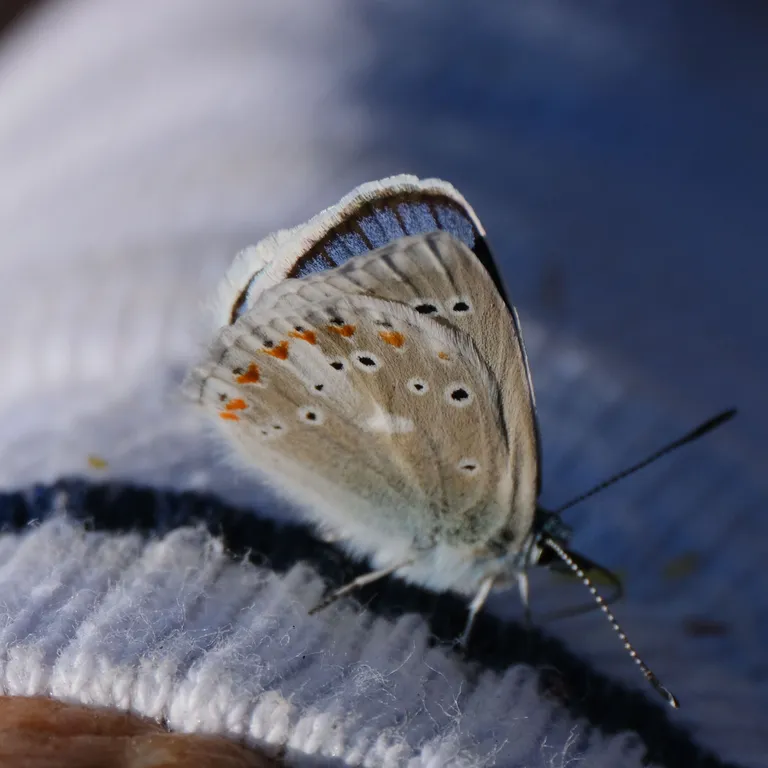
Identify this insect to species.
Polyommatus dorylas
